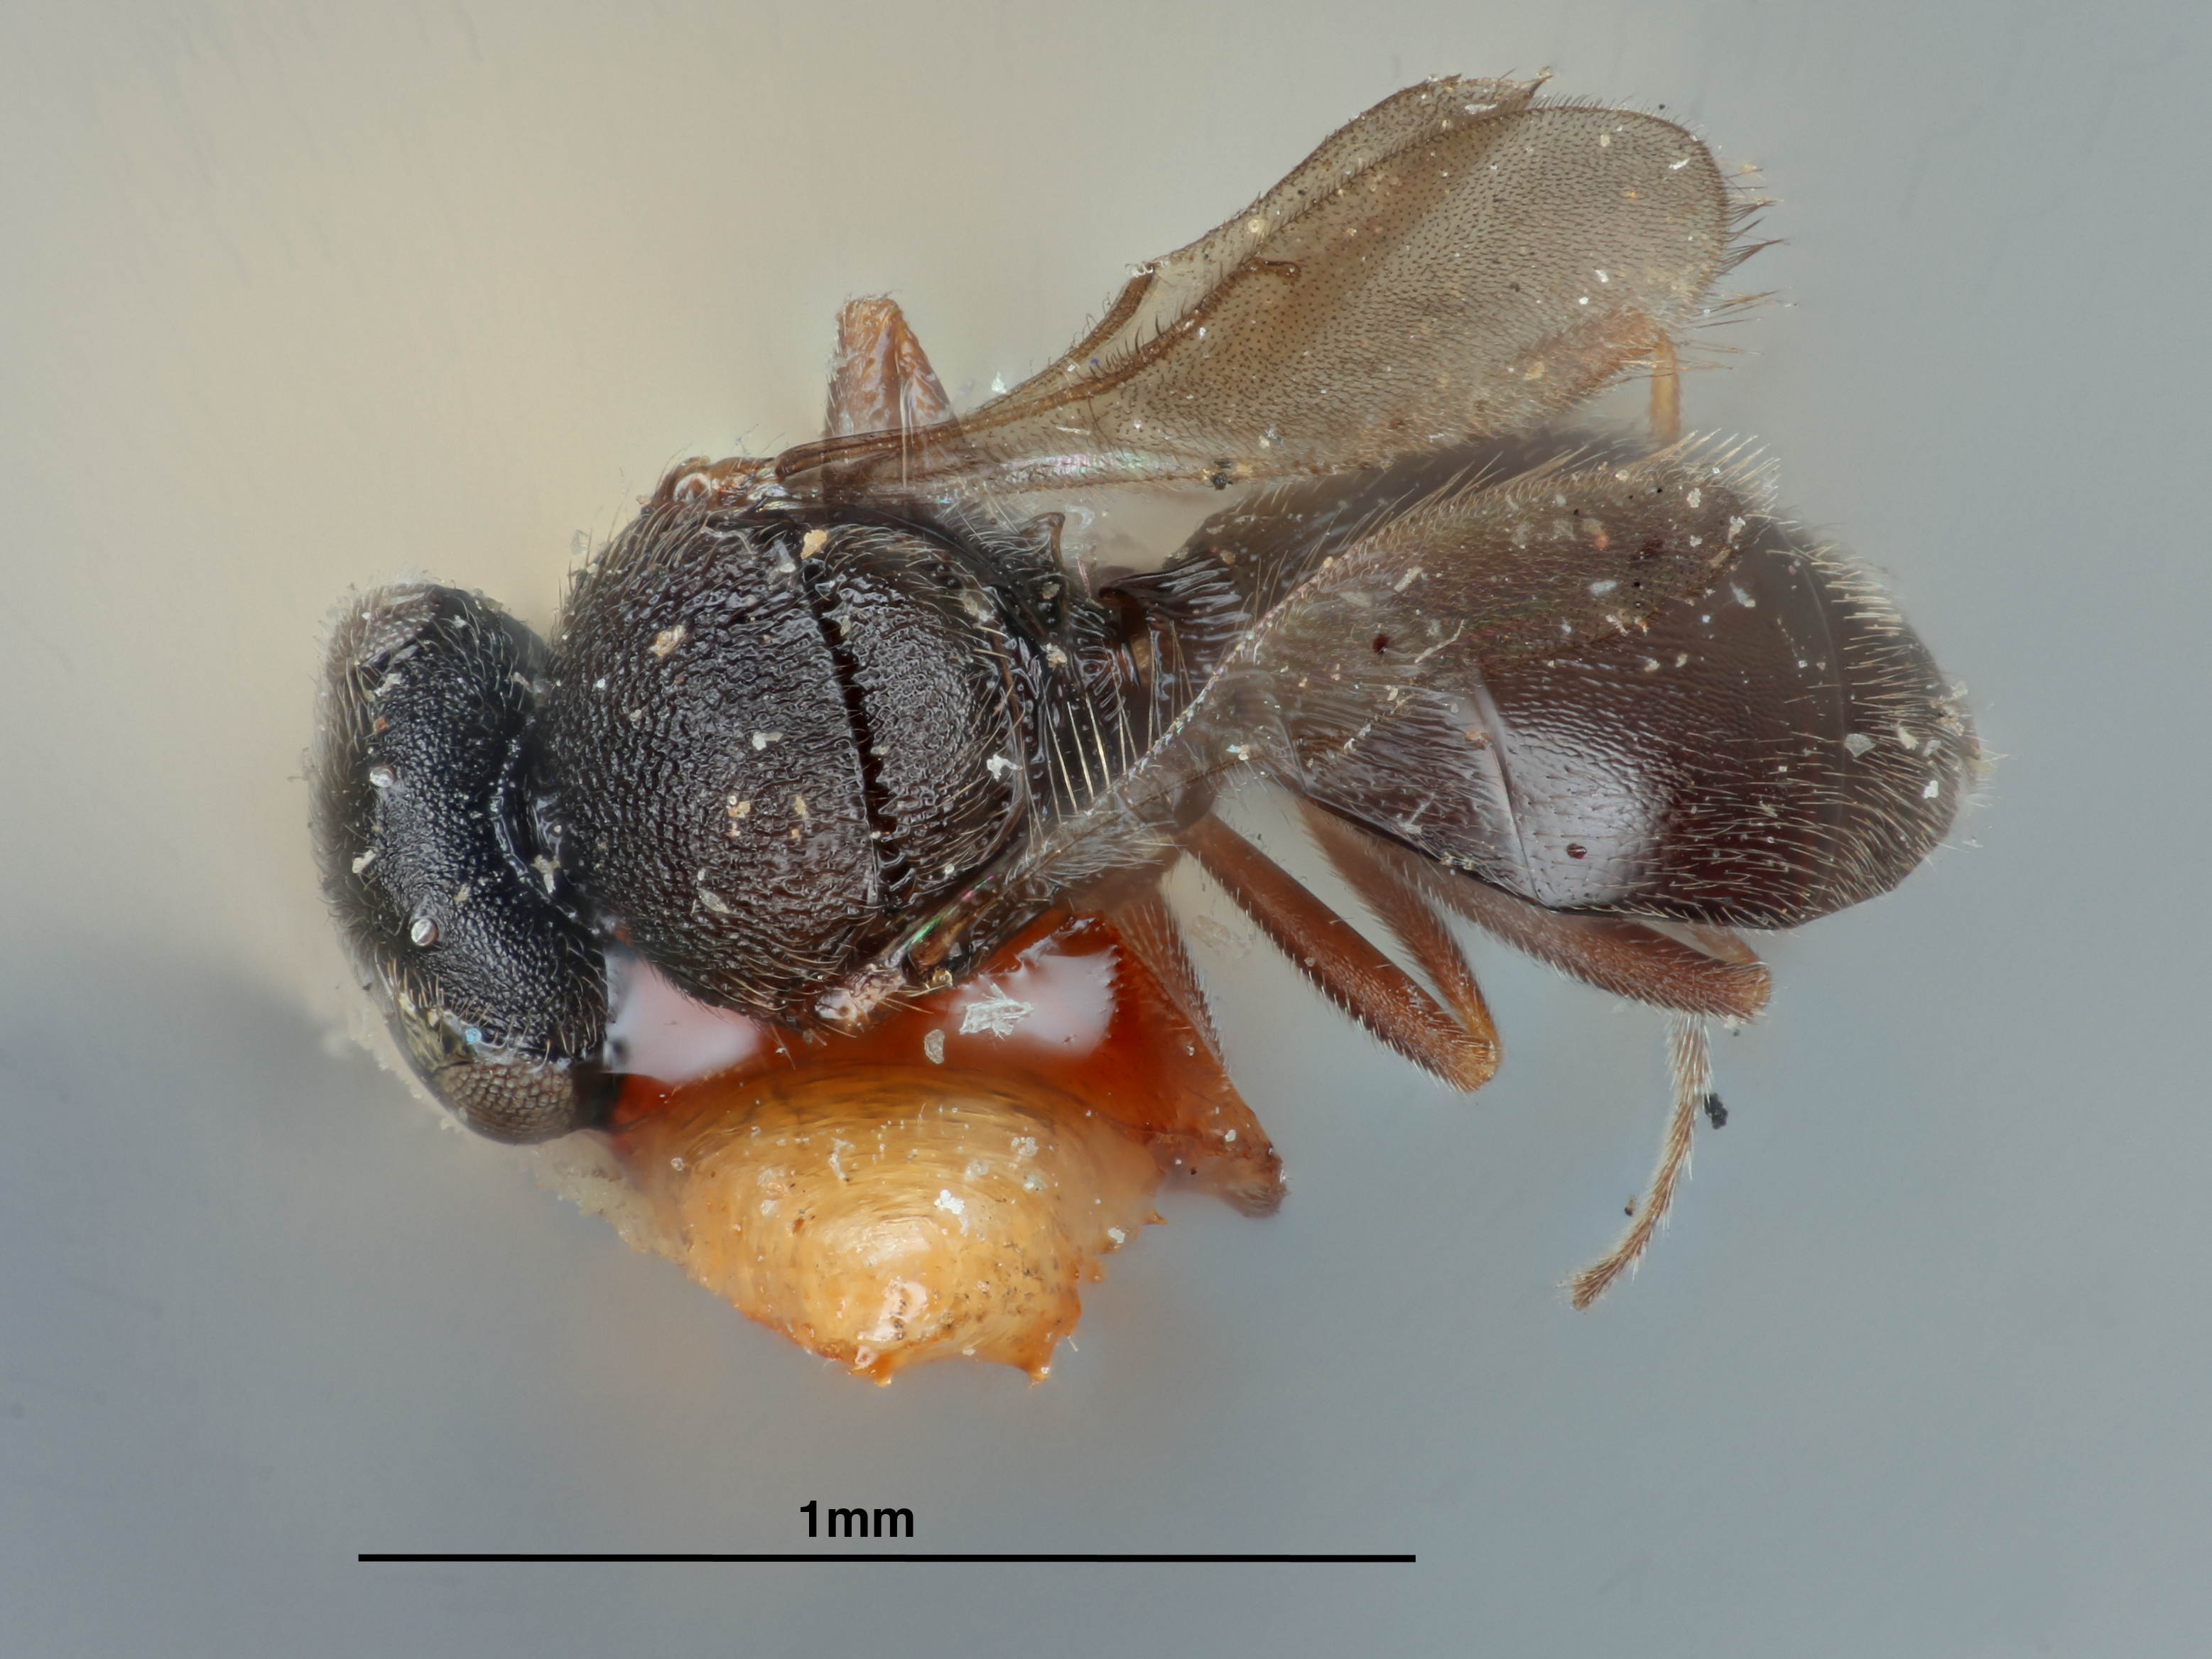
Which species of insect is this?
Trimorus leonardi
